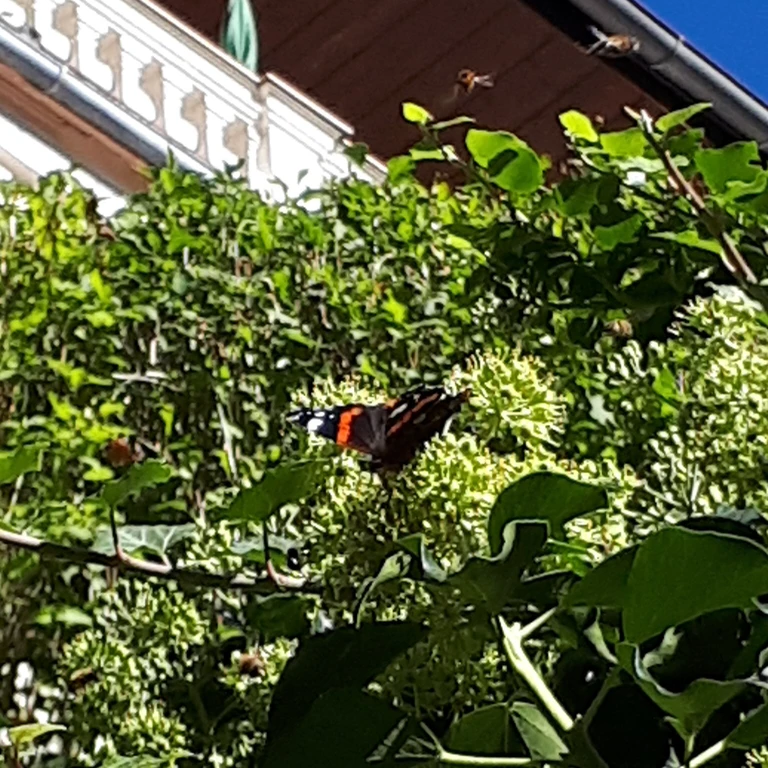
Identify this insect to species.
Vanessa atalanta
